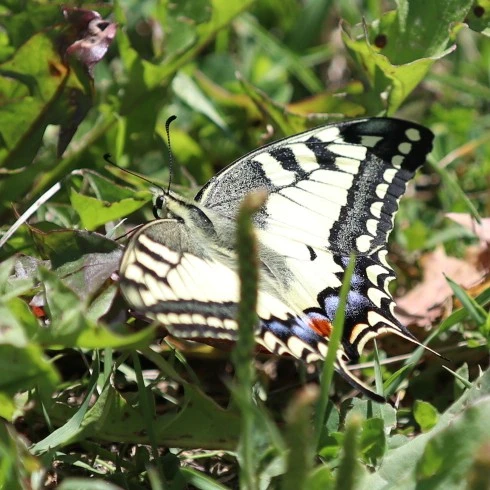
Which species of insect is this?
Papilio machaon
